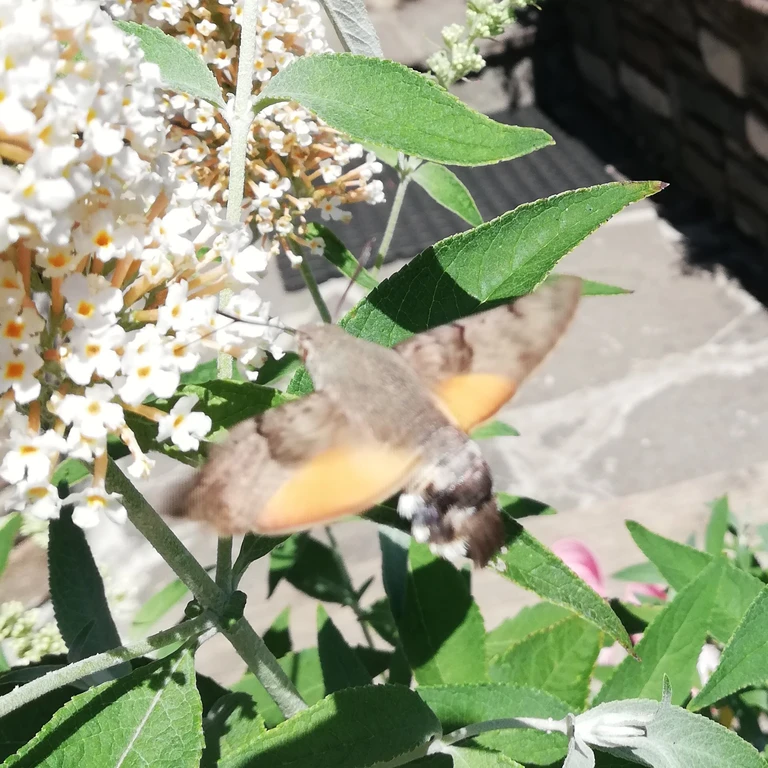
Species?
Macroglossum stellatarum
